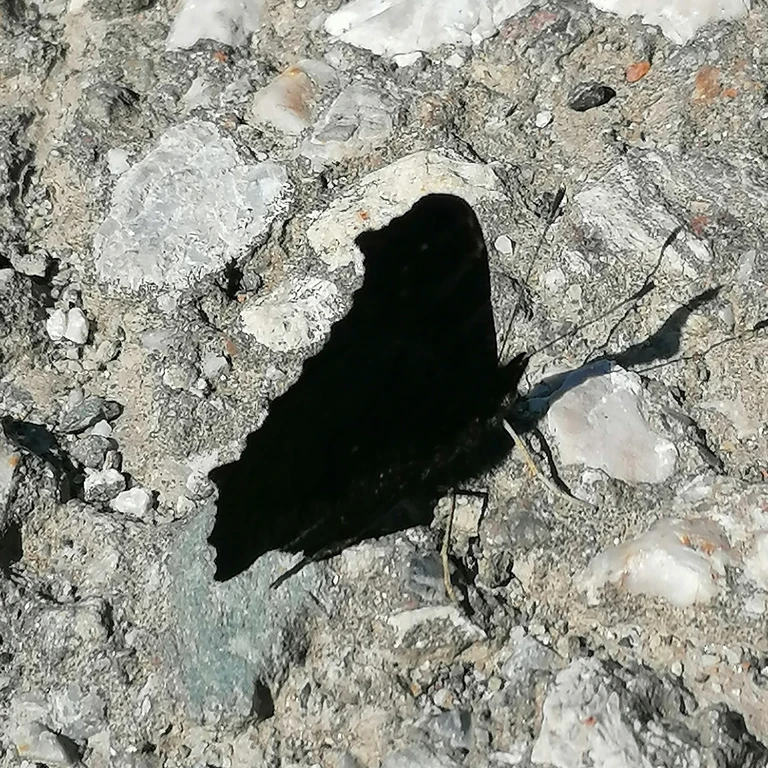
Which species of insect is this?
Aglais io
